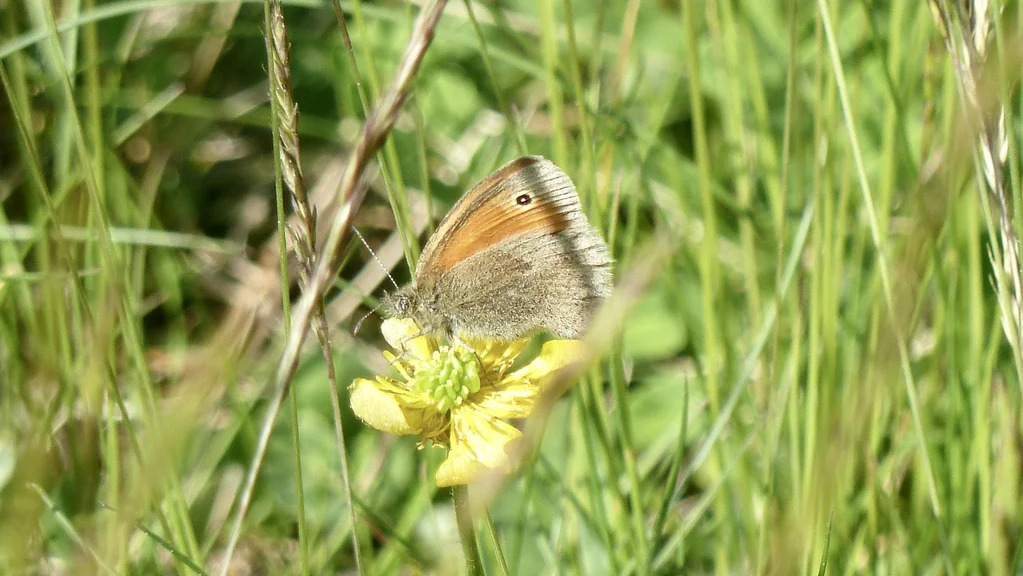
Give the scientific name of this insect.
Coenonympha pamphilus
